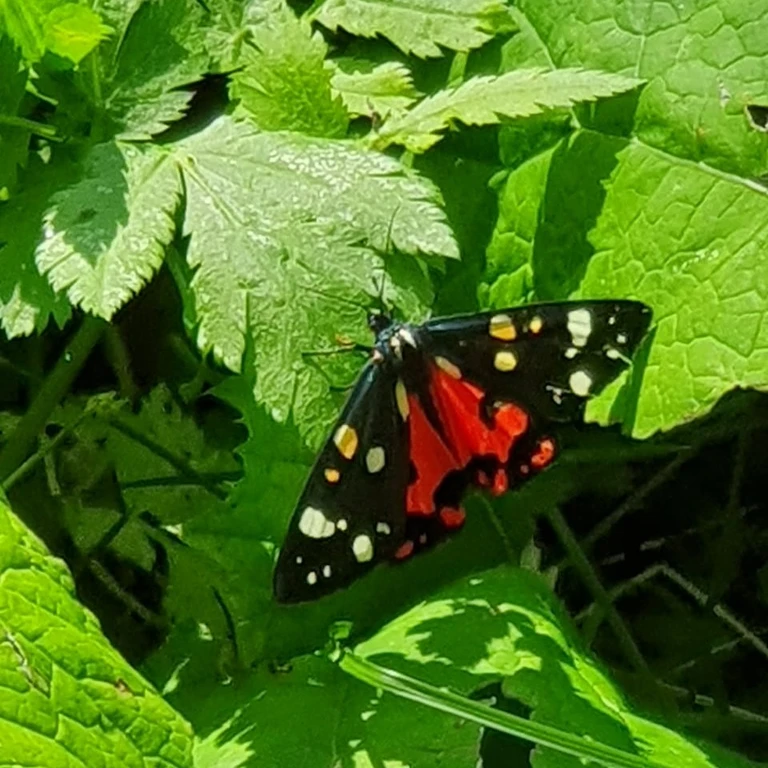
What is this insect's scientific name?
Callimorpha dominula
